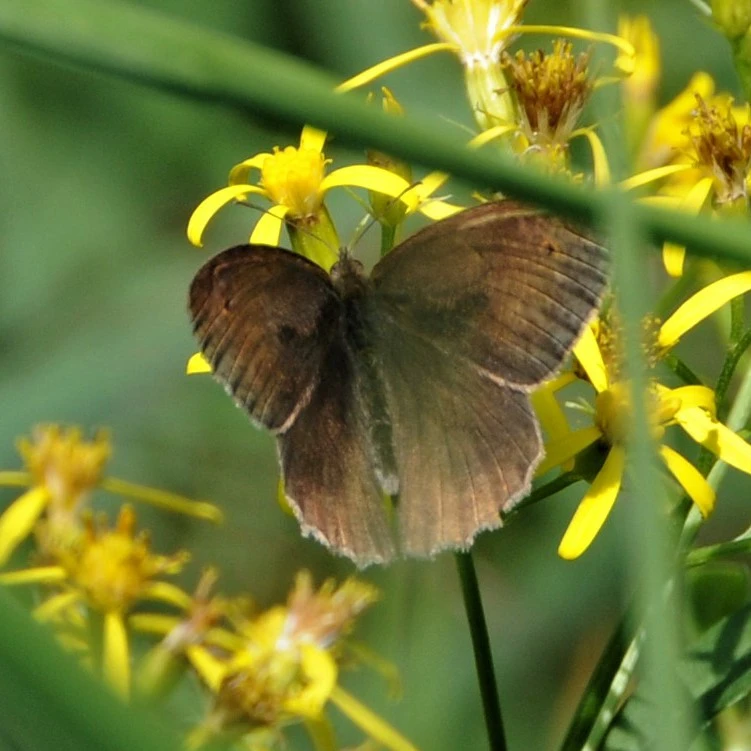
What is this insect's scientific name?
Maniola jurtina
